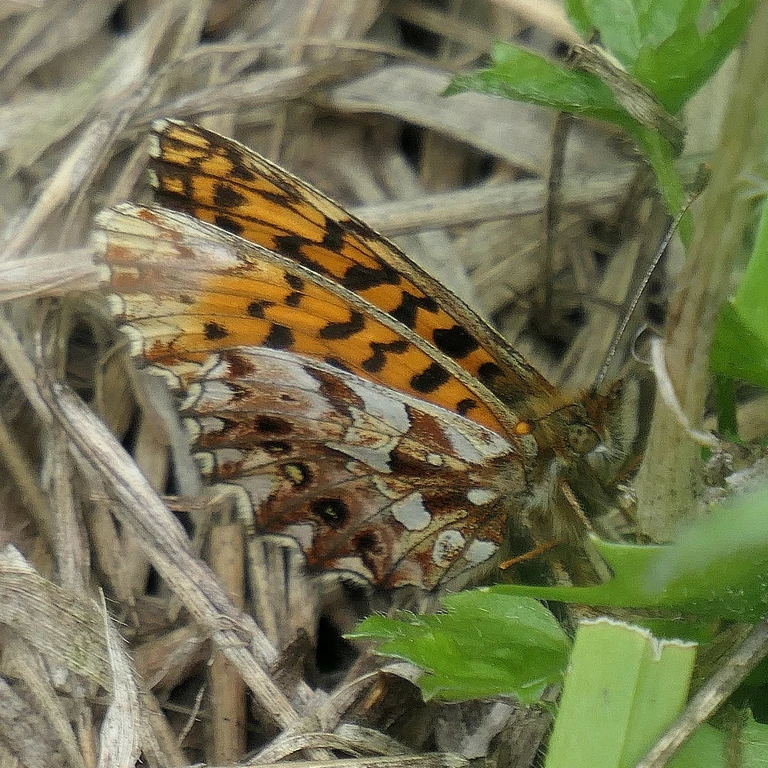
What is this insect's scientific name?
Boloria dia
